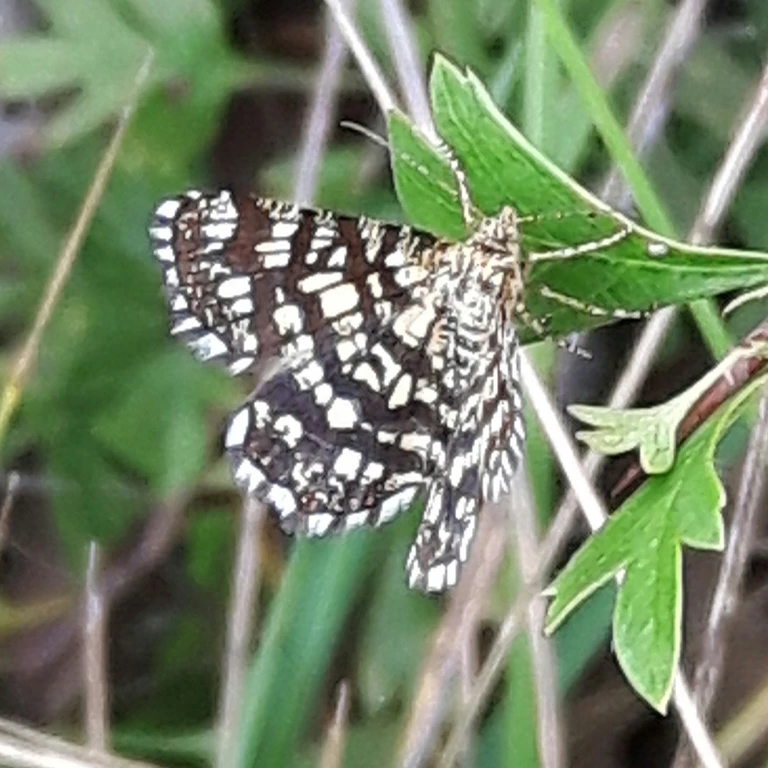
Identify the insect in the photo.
Chiasmia clathrata
